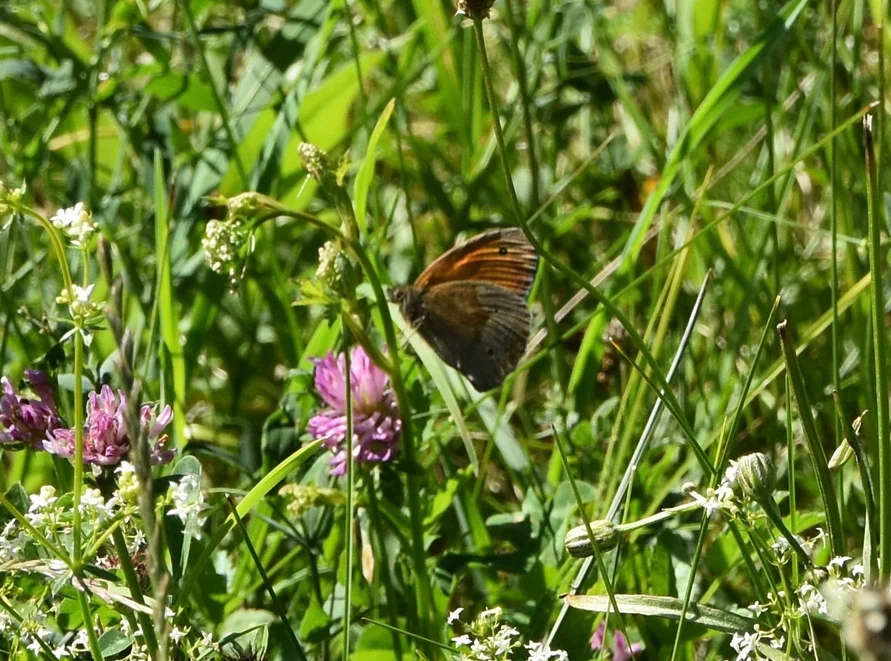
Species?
Maniola jurtina
